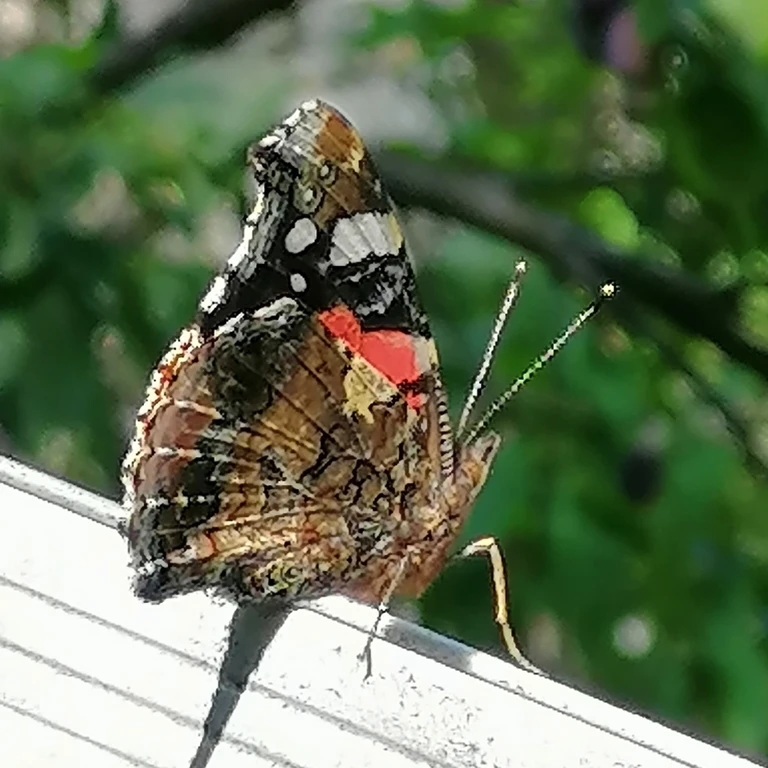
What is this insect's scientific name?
Vanessa atalanta
